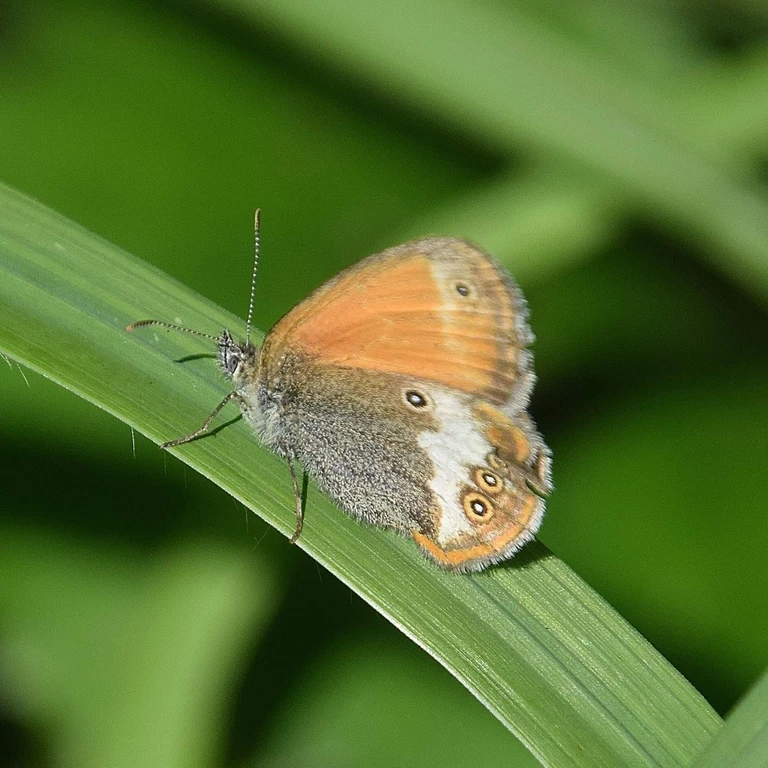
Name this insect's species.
Coenonympha arcania
